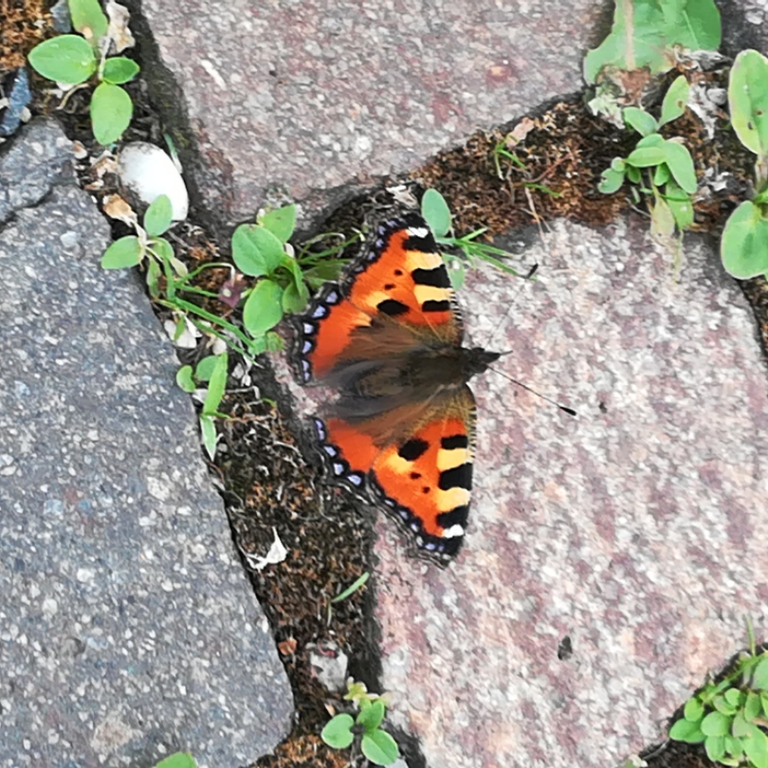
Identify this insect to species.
Aglais urticae
